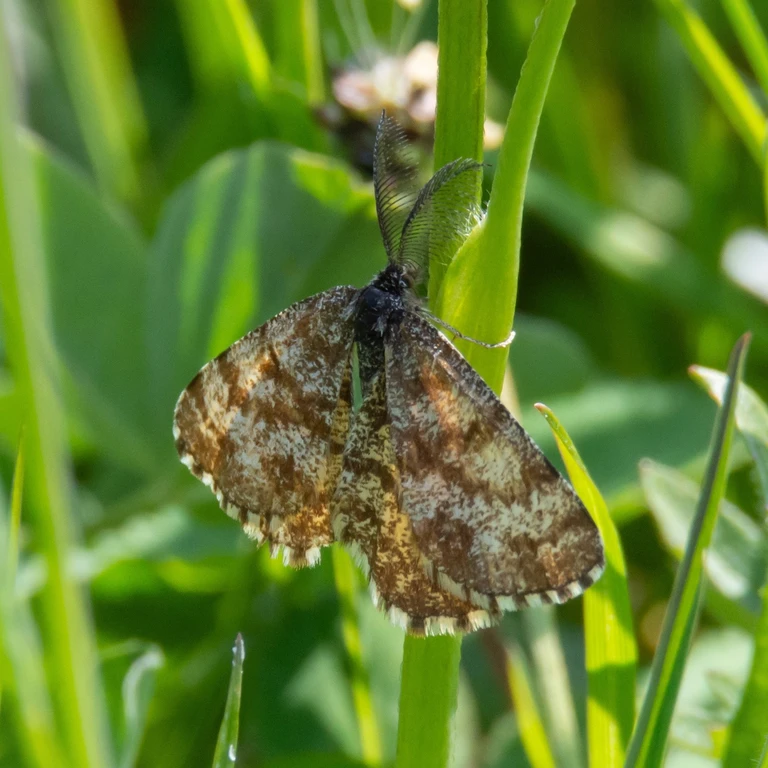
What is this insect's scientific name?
Ematurga atomaria
